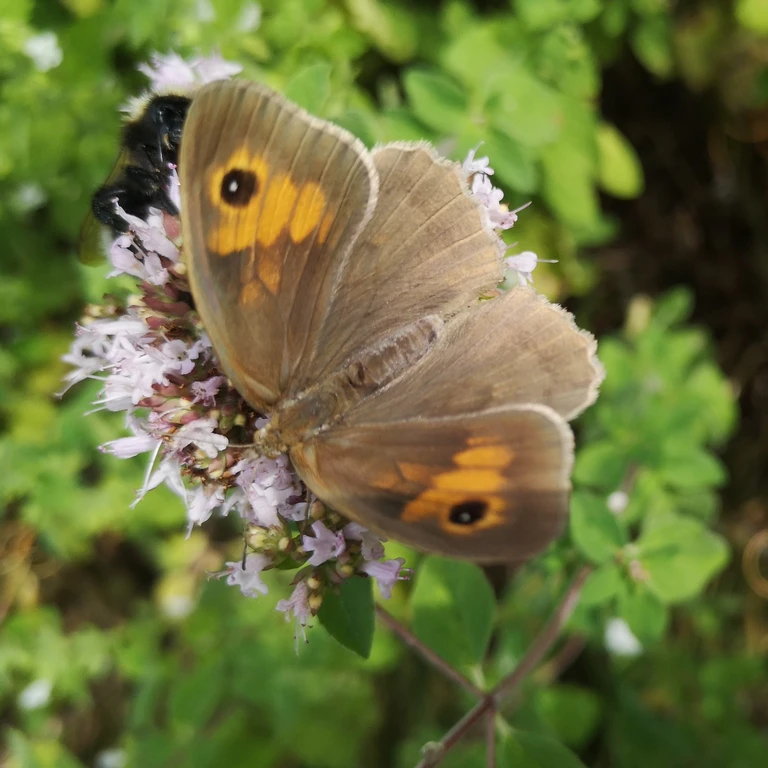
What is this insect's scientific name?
Maniola jurtina
